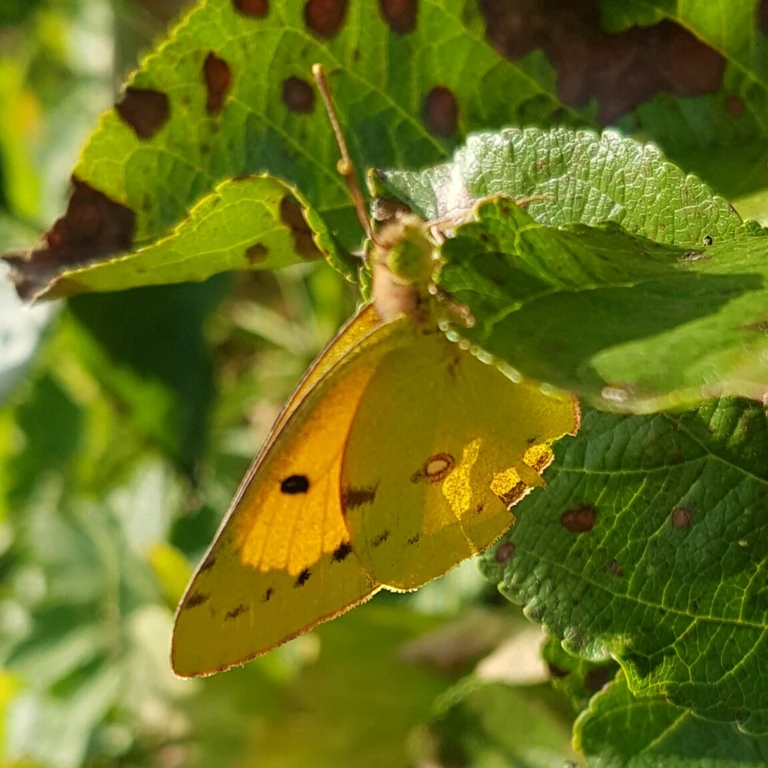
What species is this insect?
Colias croceus
